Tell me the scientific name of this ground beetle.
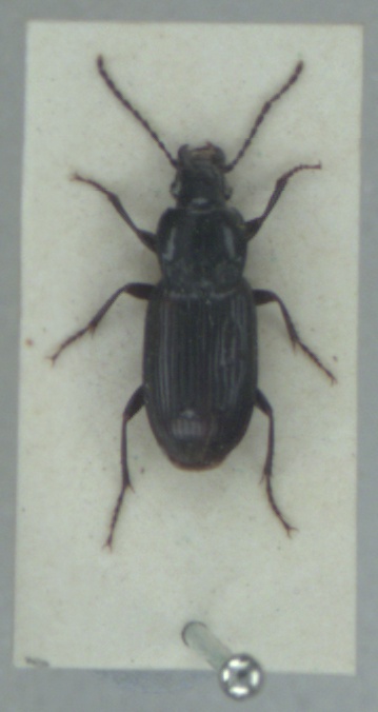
Pterostichus gracilis
